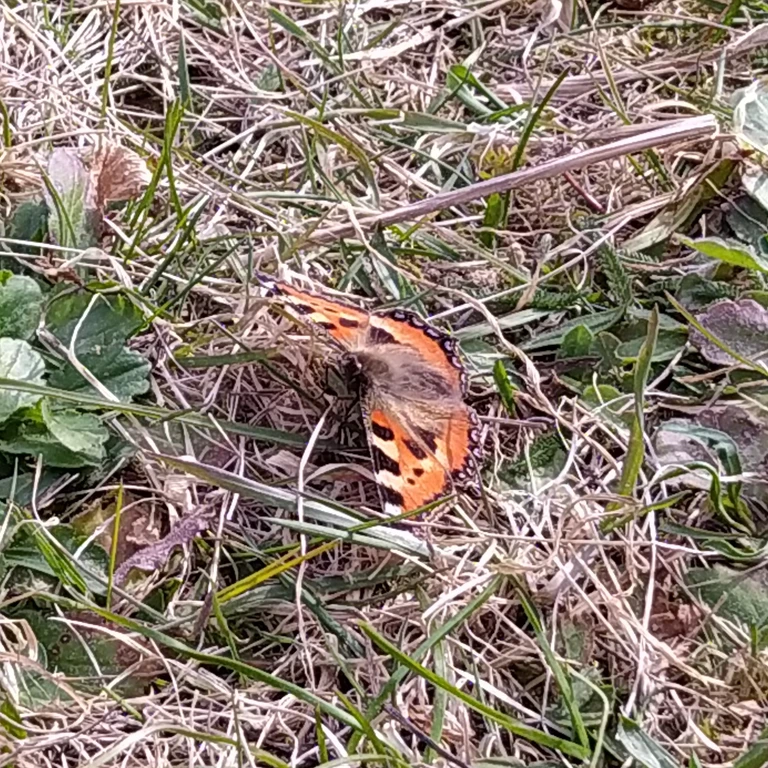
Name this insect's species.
Aglais urticae
